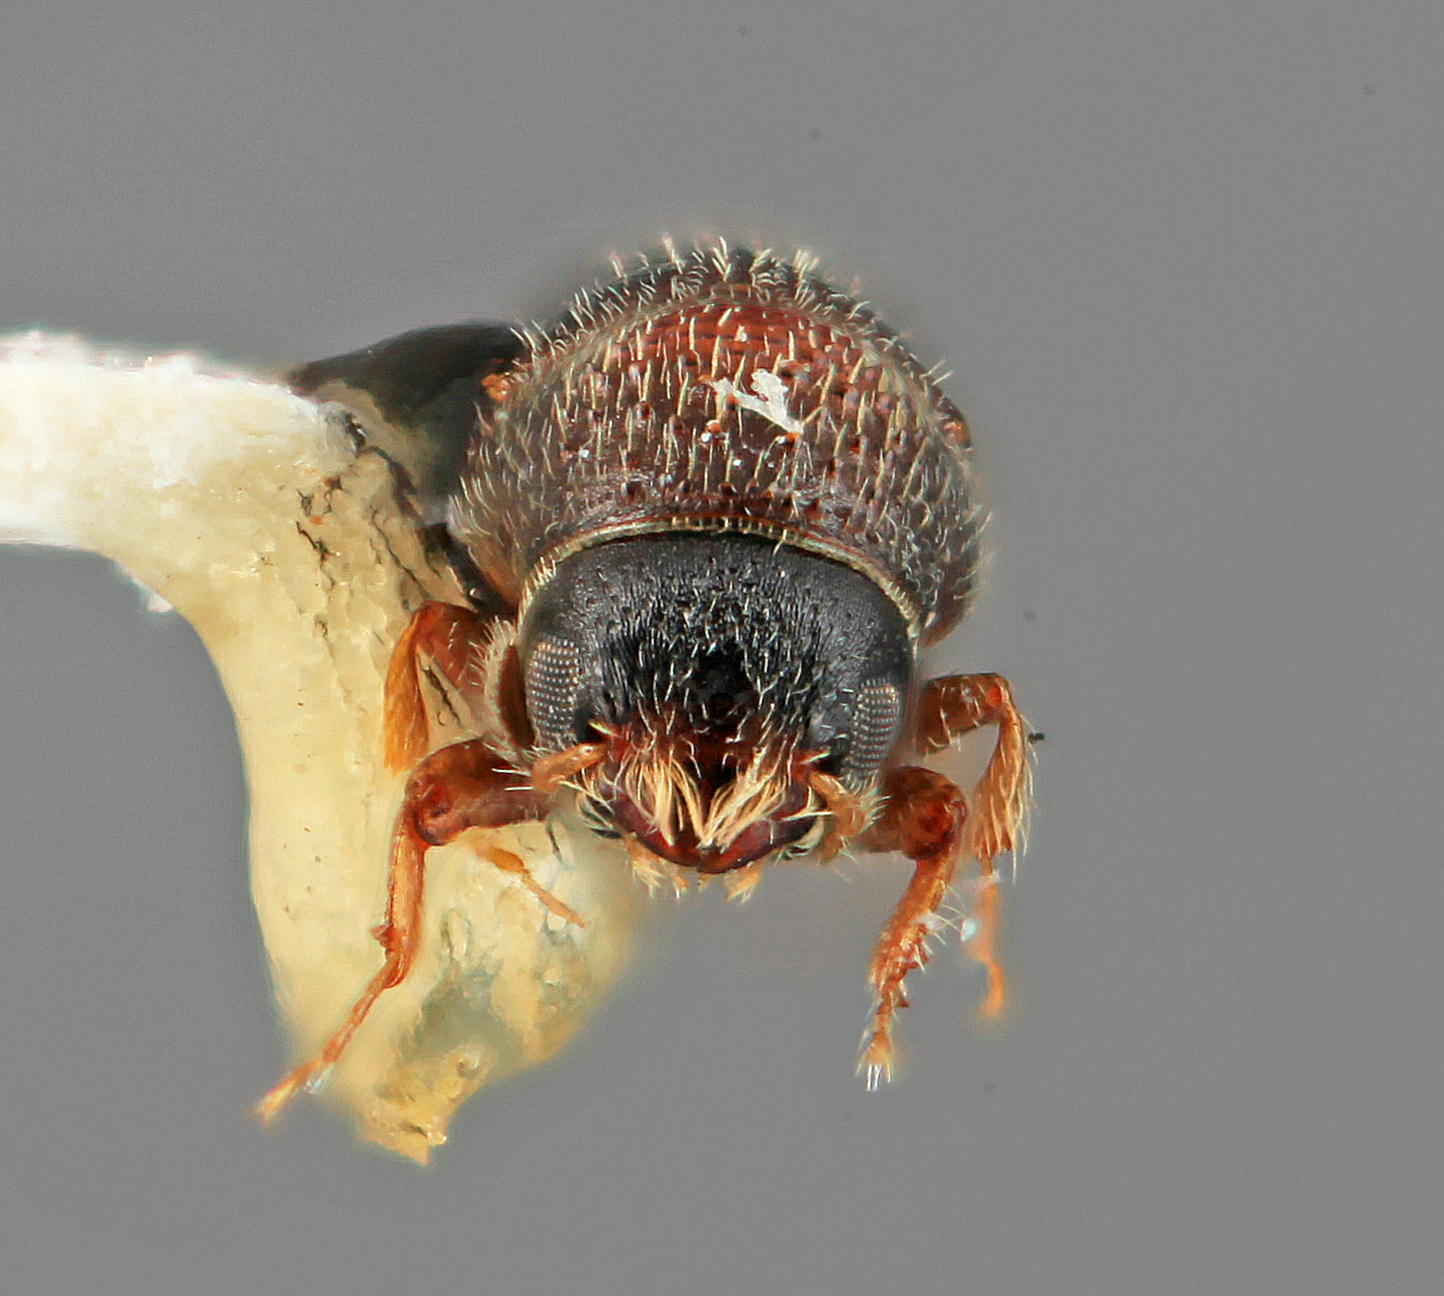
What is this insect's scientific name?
Cryptulocleptus spicatus (also Thysanoes spicatus)
